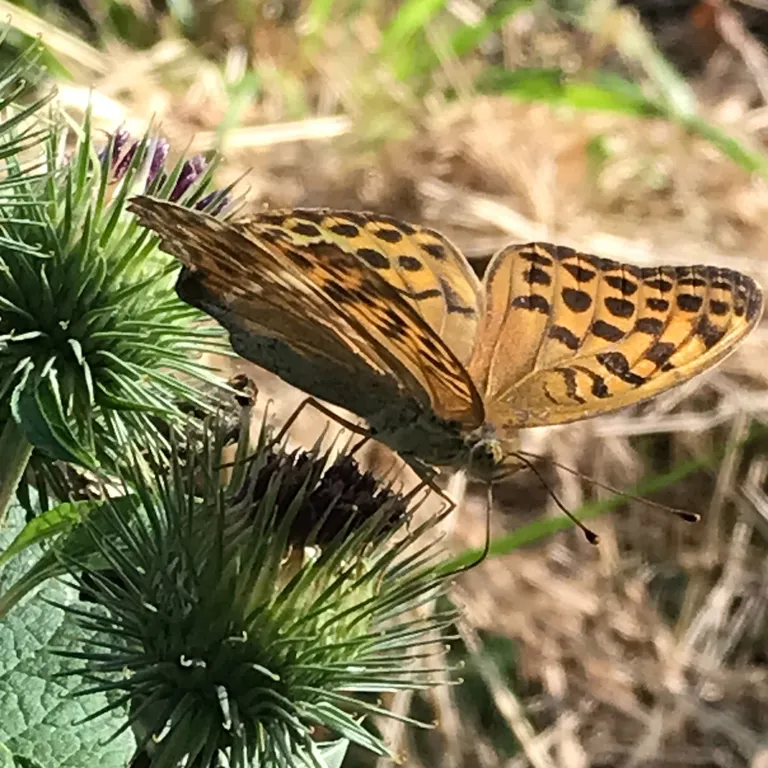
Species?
Argynnis paphia
